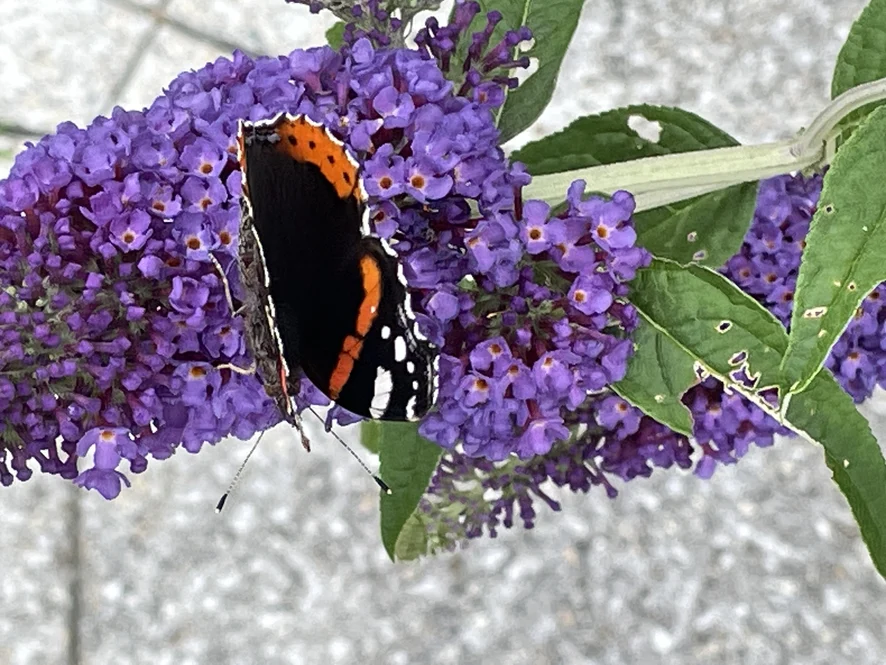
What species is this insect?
Vanessa atalanta
